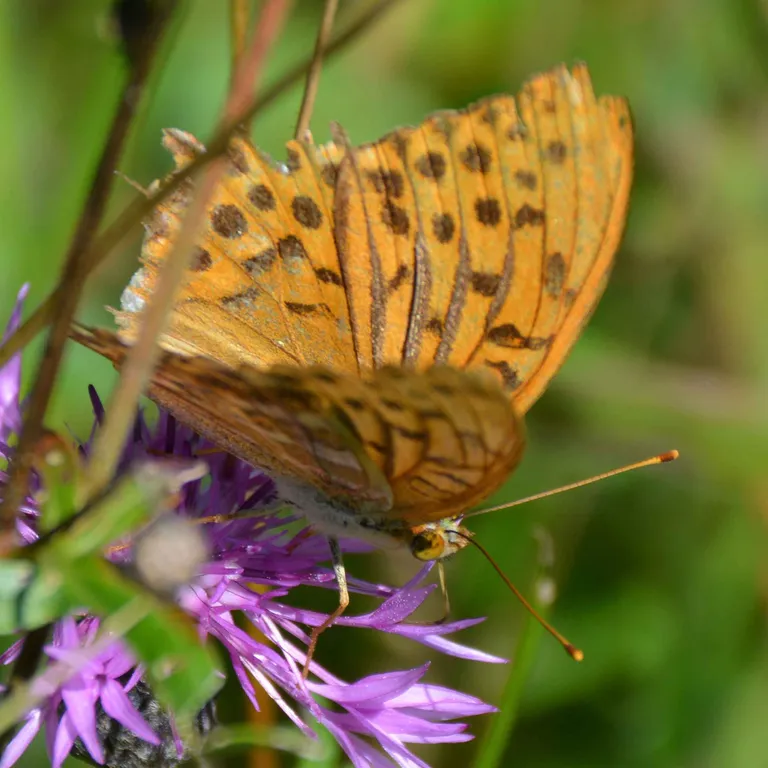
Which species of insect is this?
Argynnis paphia
